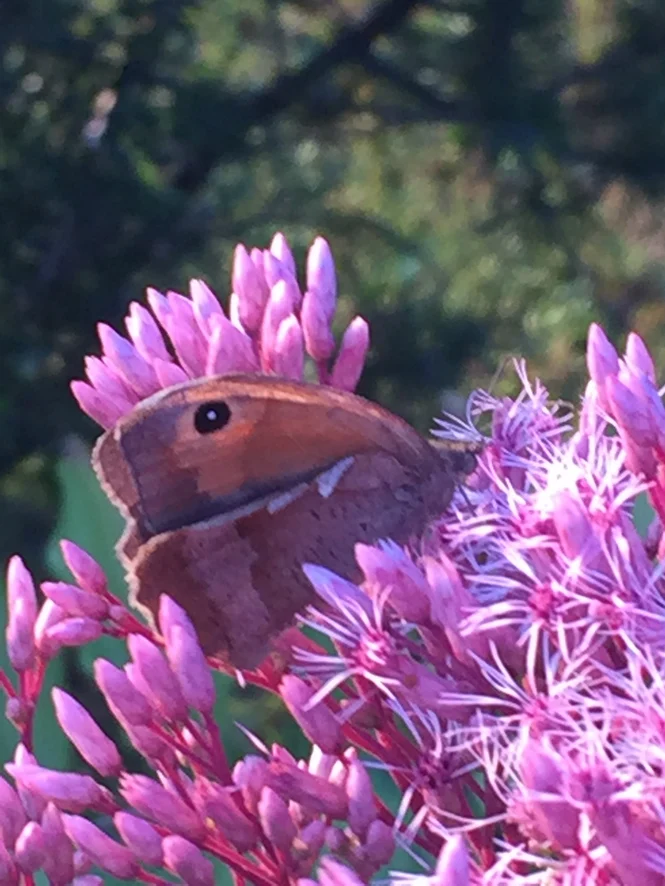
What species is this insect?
Maniola jurtina
